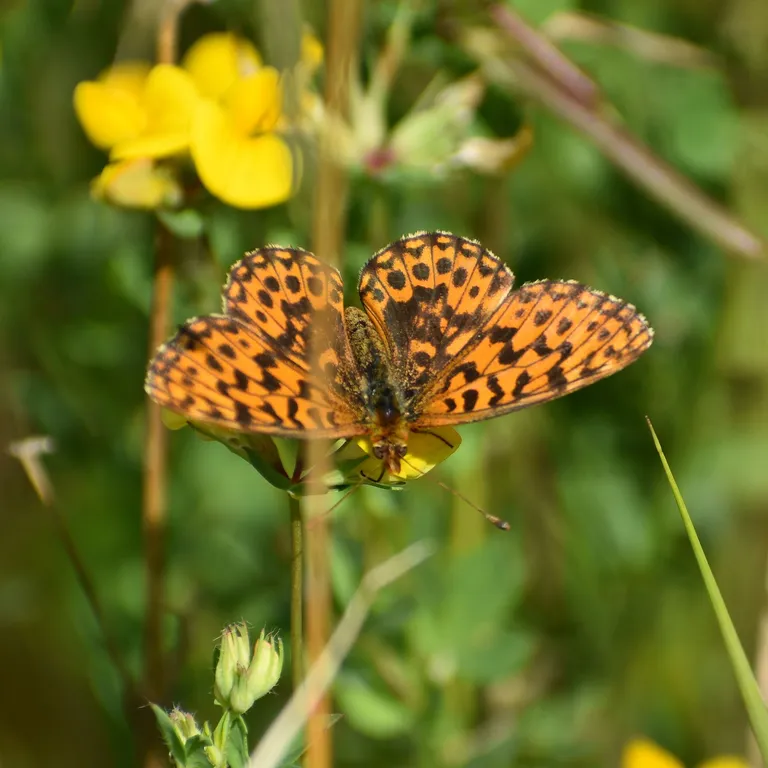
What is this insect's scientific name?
Boloria dia
